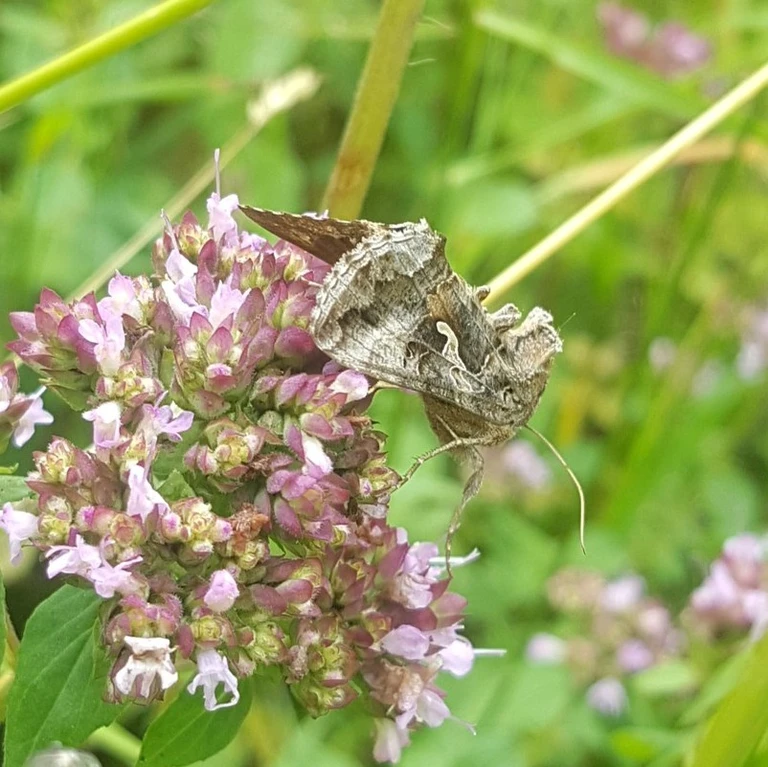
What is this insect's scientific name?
Autographa gamma
